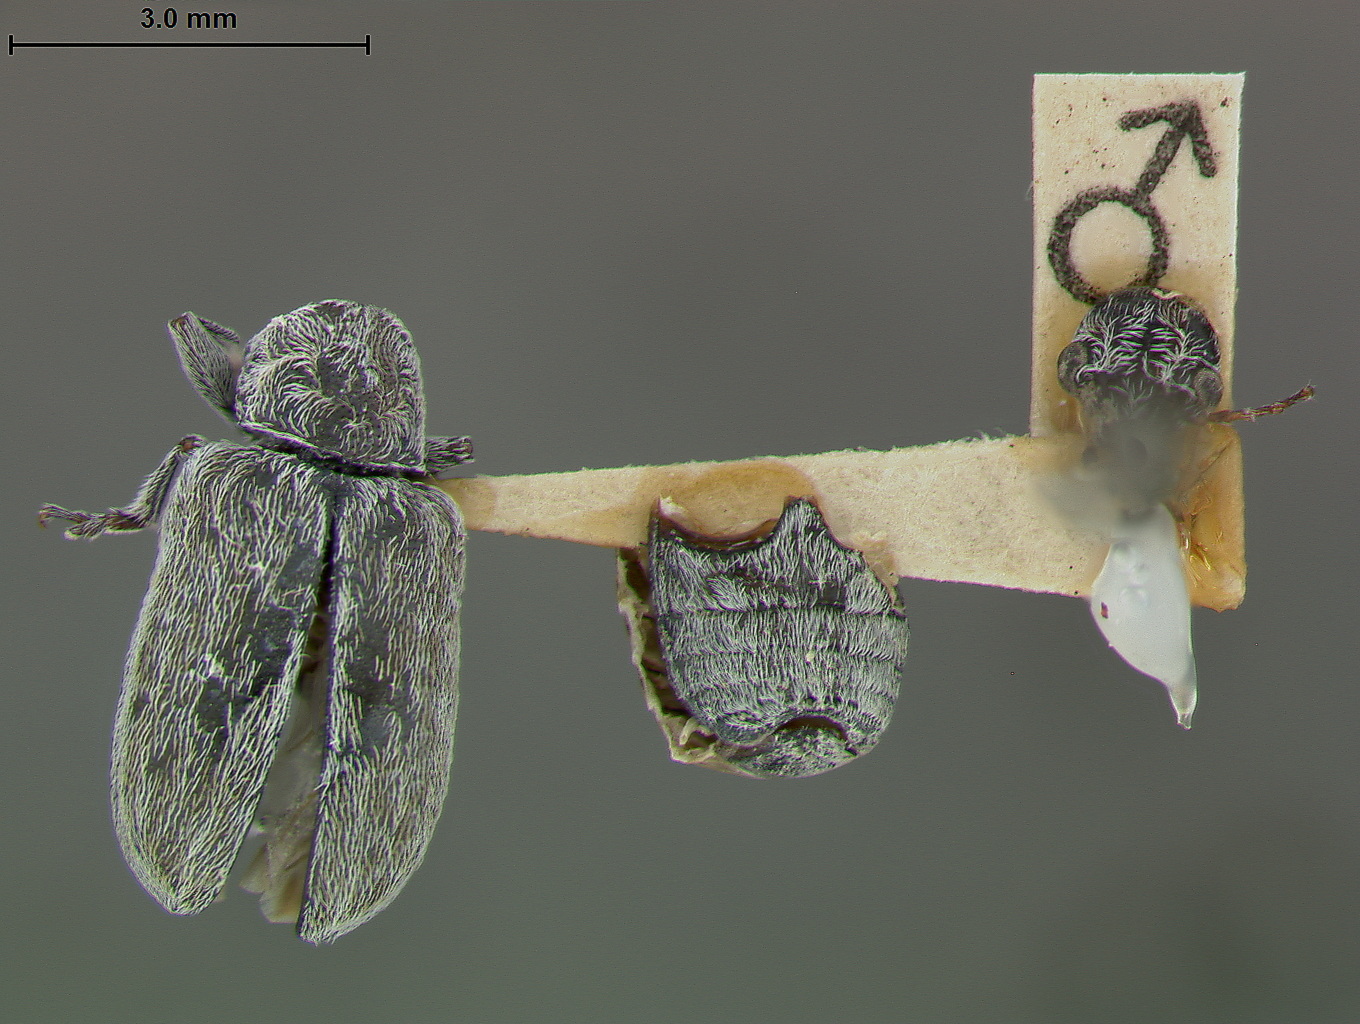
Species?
Glyptoscelis paula
